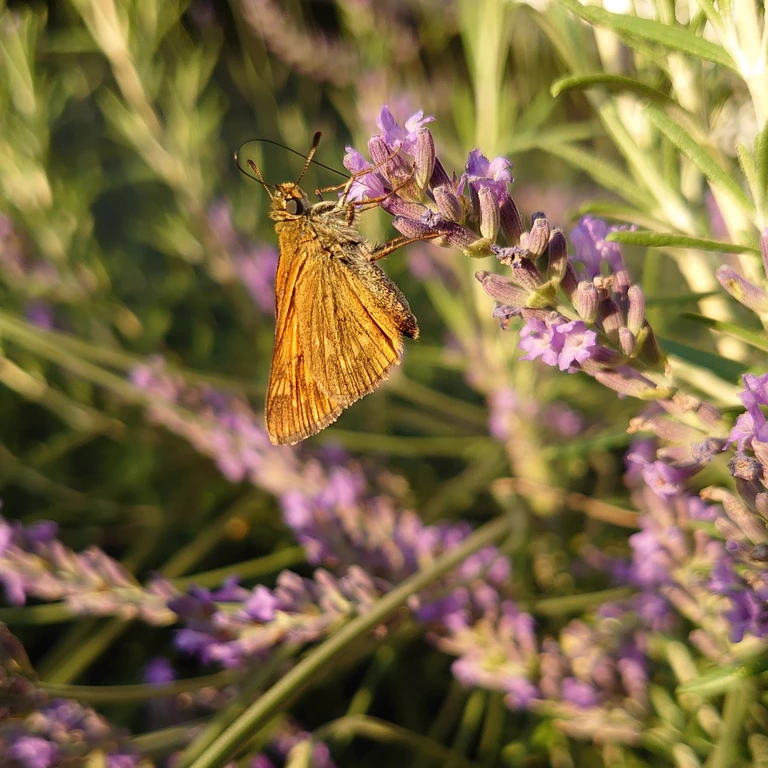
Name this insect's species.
Ochlodes sylvanus (also Ochlodes venata)
